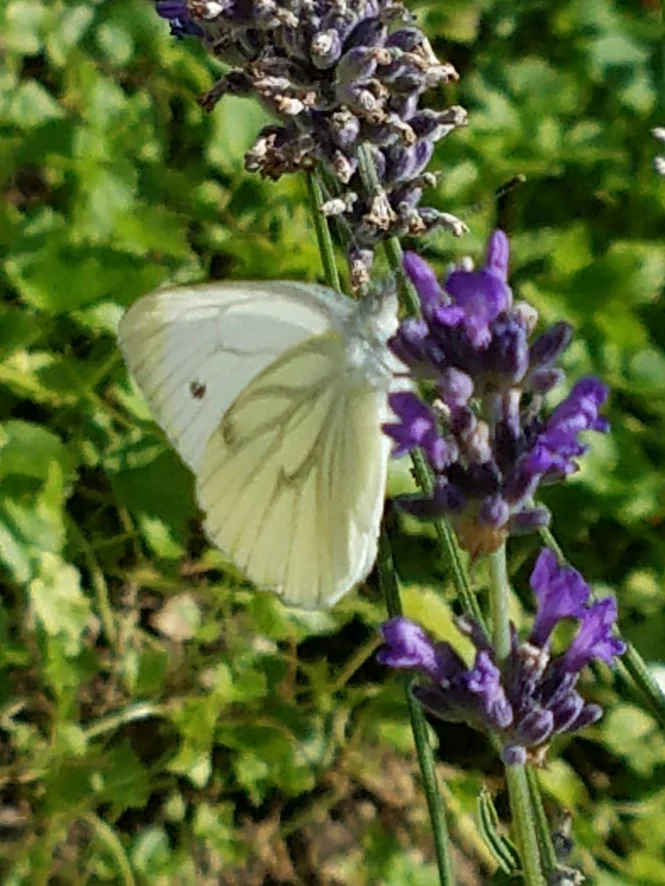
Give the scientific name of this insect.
Pieris napi
